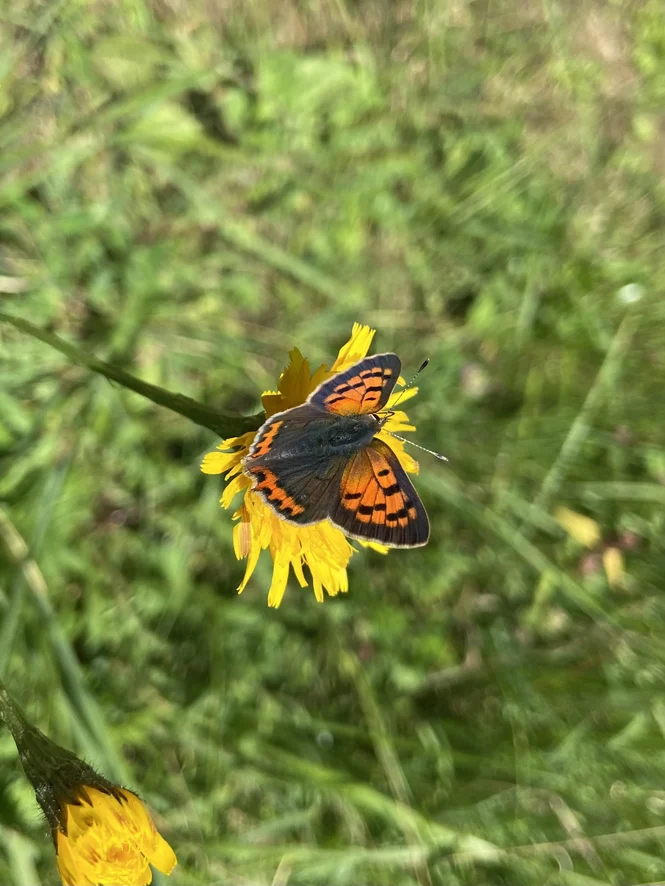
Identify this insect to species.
Lycaena phlaeas
